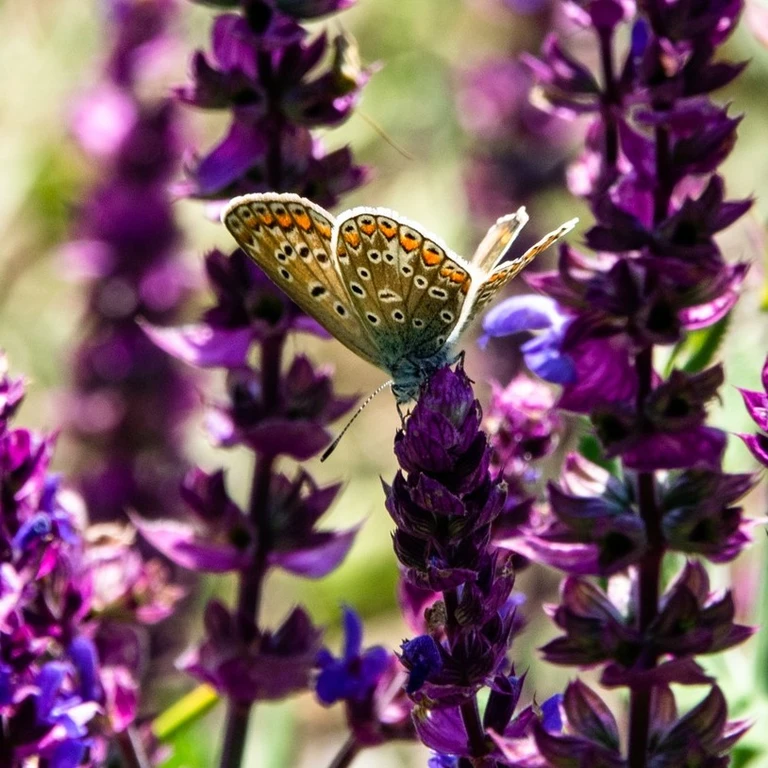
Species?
Polyommatus icarus
